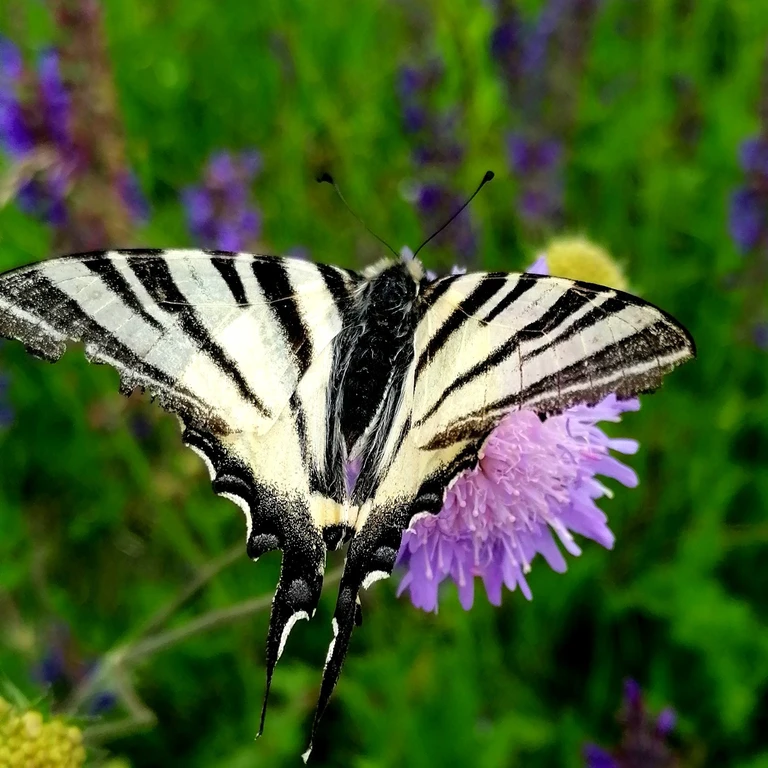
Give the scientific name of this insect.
Iphiclides podalirius
